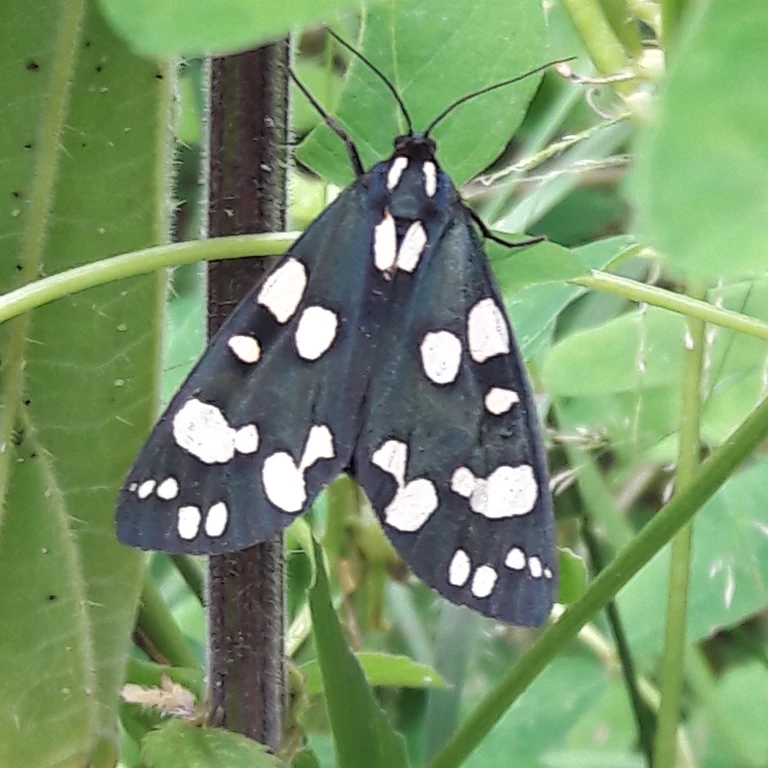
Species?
Callimorpha dominula
